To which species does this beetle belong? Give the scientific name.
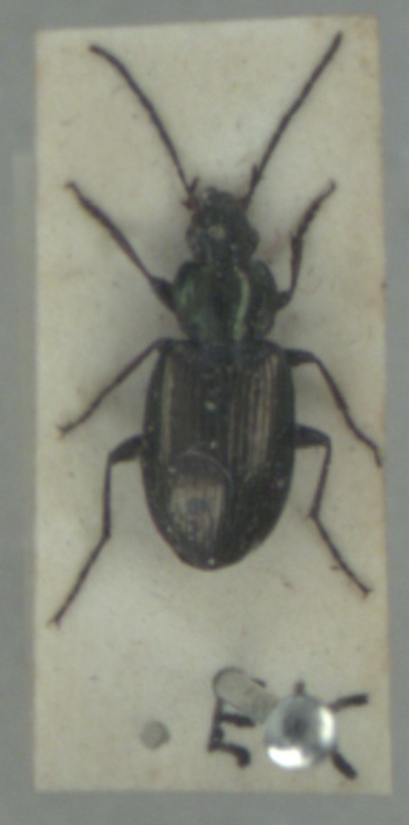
Agonum muelleri
